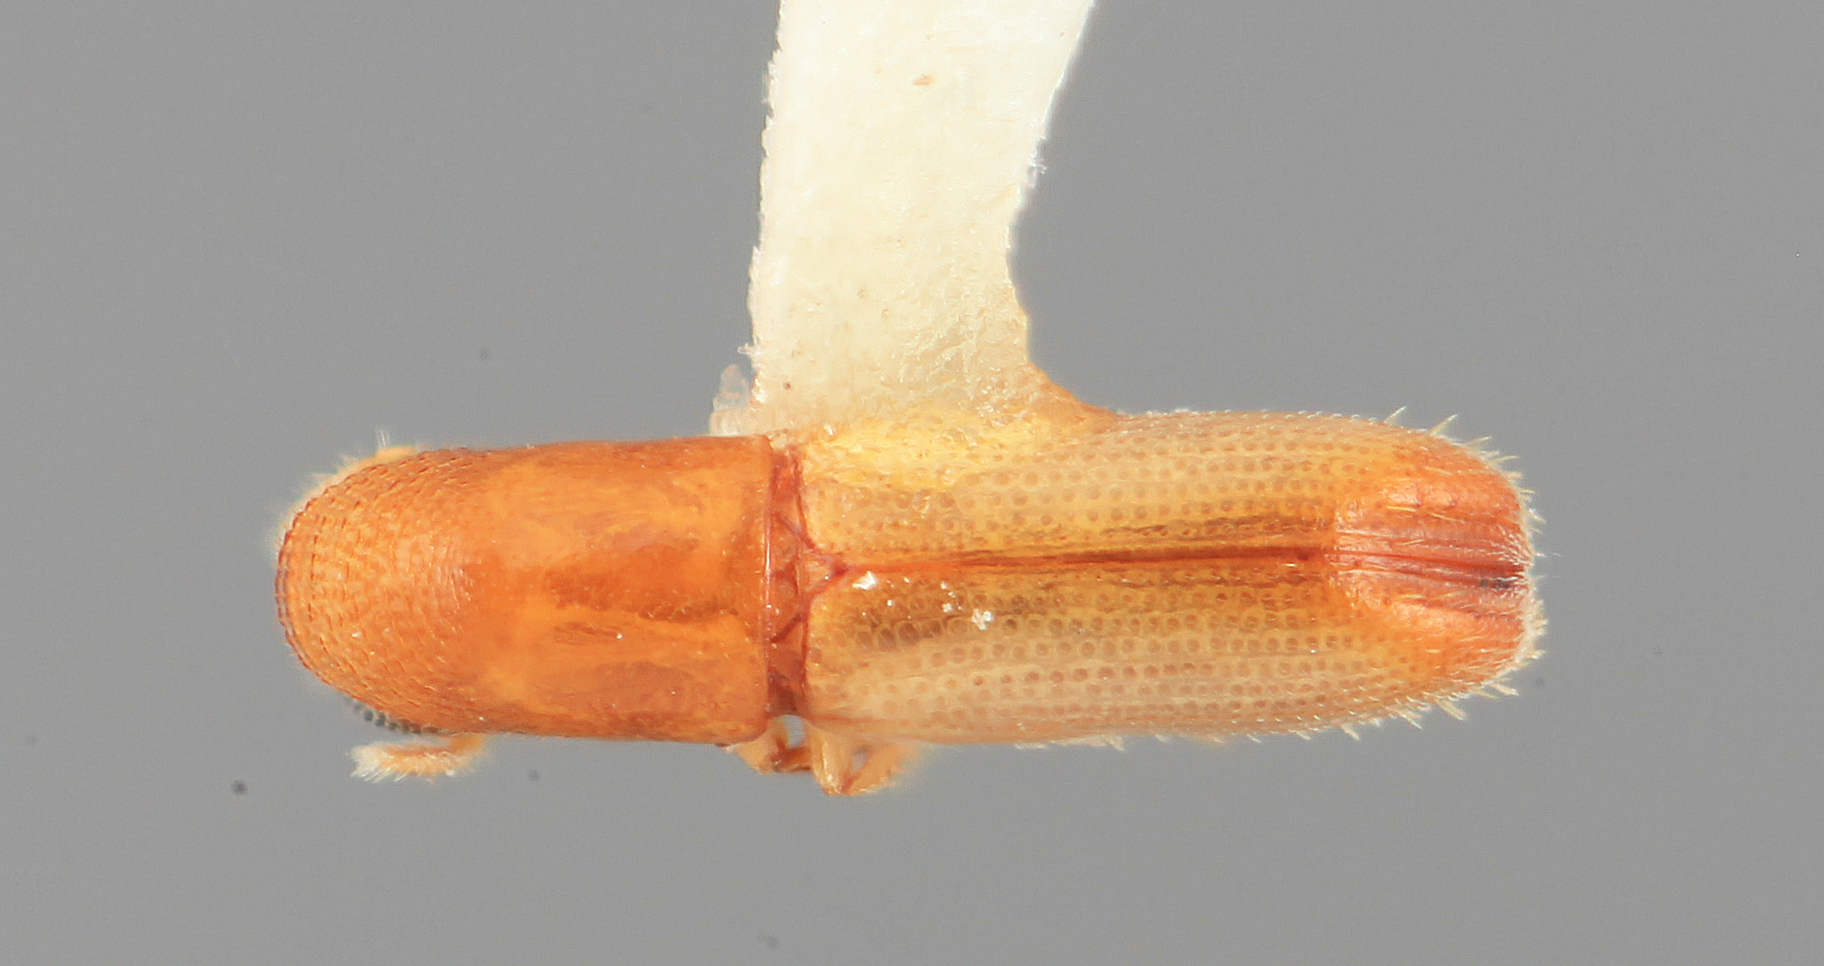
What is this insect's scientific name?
Gnathophthorus pertusus
